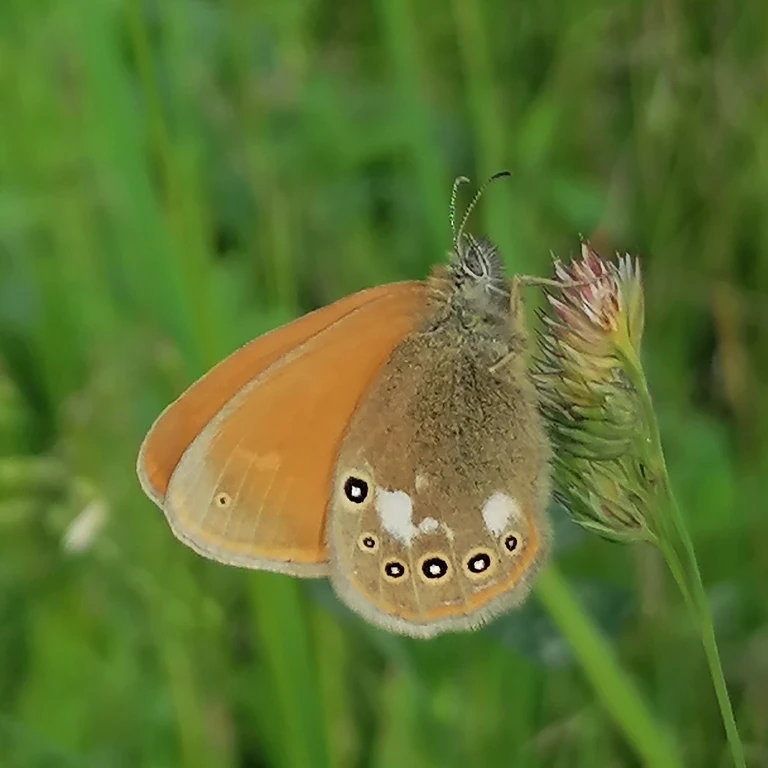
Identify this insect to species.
Coenonympha glycerion (also Coenonympha iphis)
